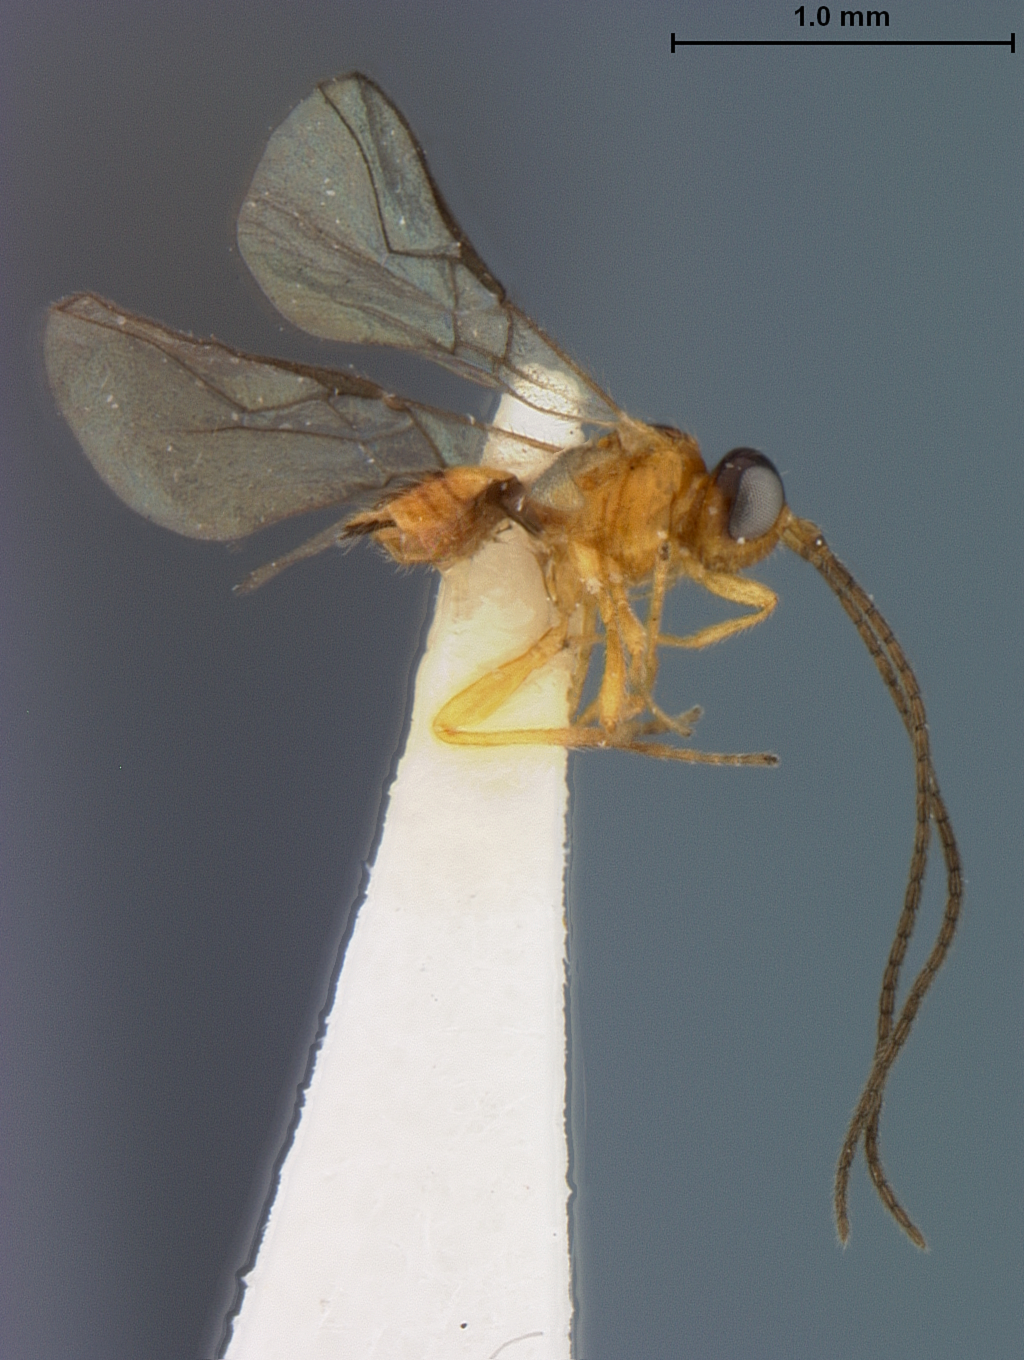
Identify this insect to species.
Opius augustianus
